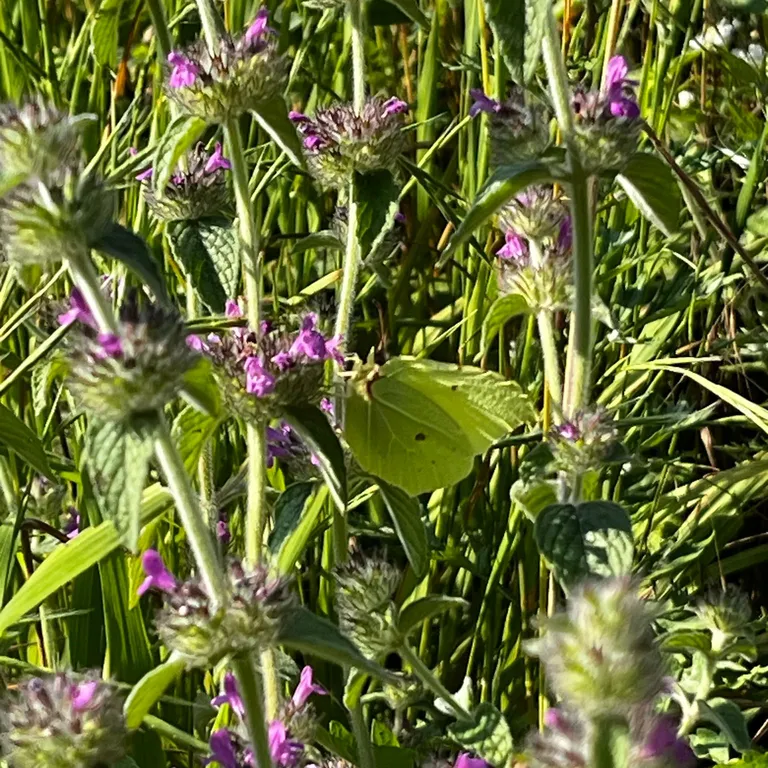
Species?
Gonepteryx rhamni
